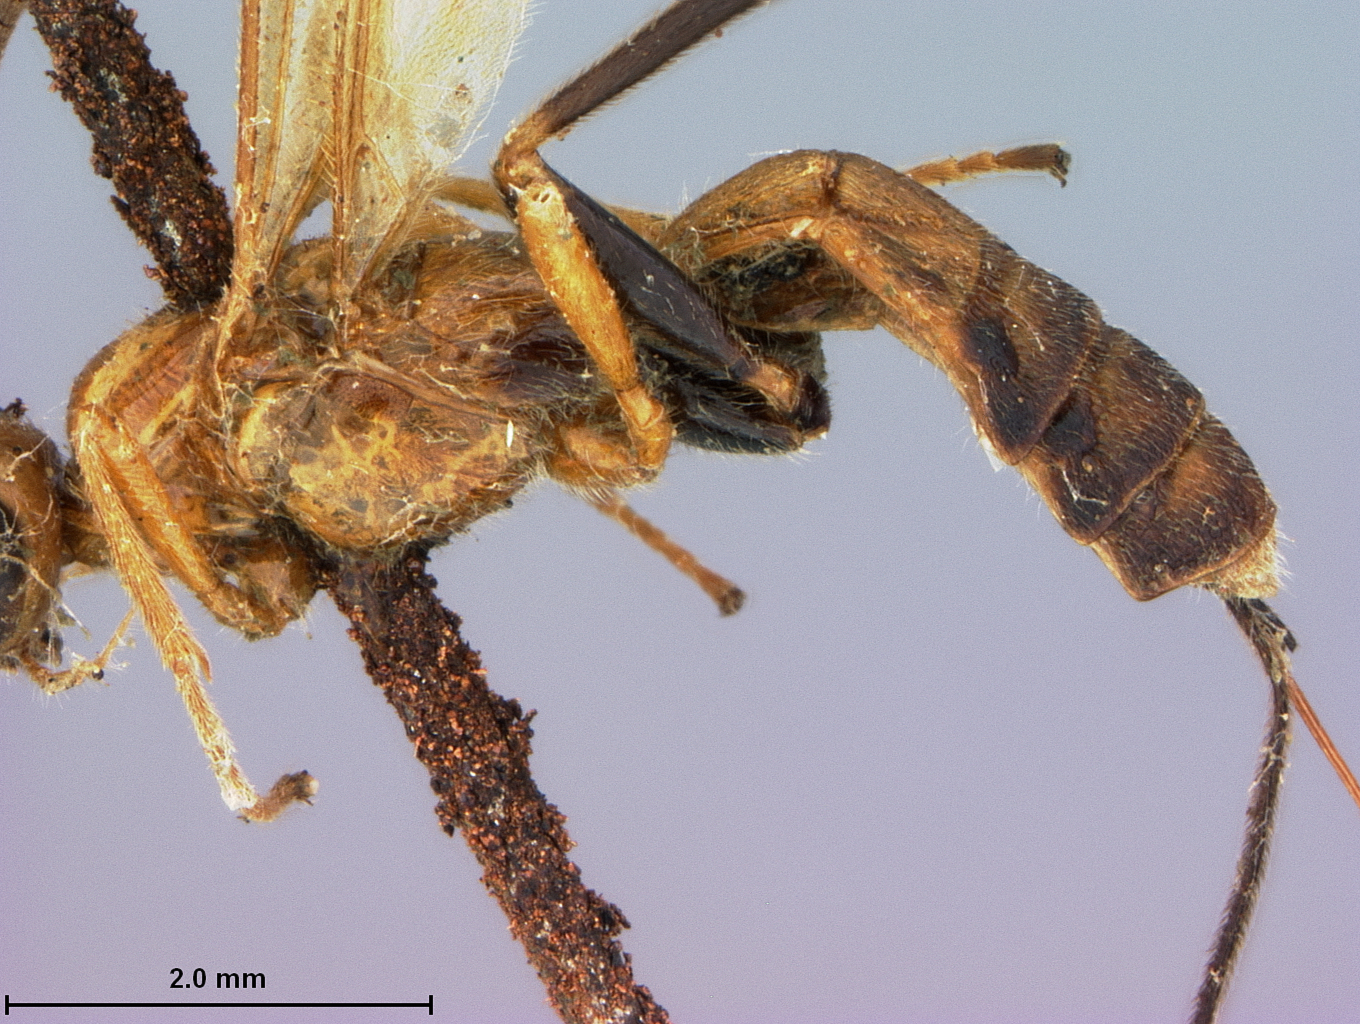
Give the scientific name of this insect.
Aphrastobracon sinuatus
